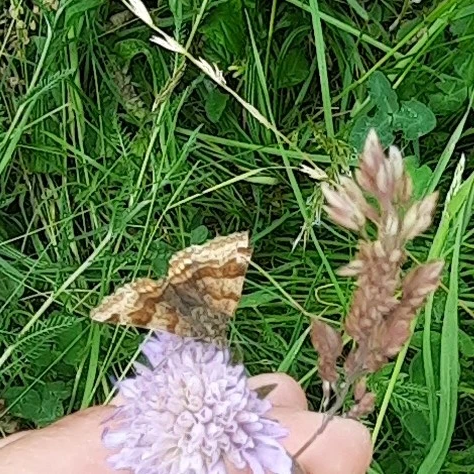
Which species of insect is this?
Euclidia glyphica
